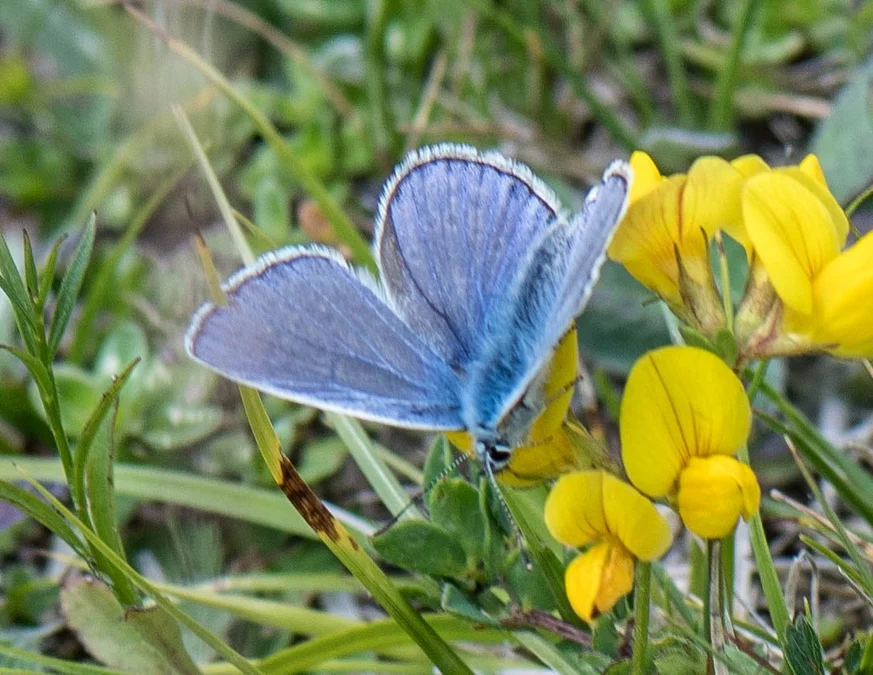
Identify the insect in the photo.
Polyommatus icarus
